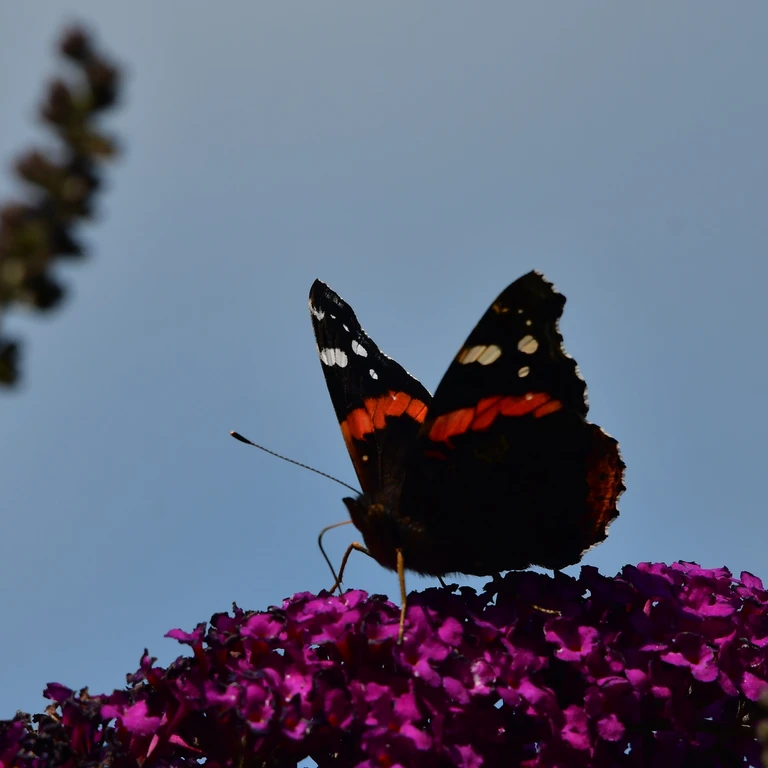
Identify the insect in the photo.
Vanessa atalanta
